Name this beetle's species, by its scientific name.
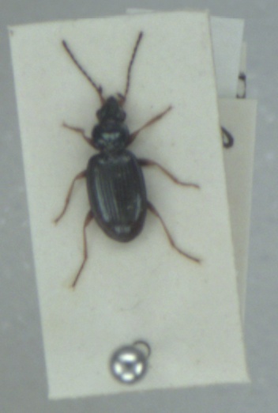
Bembidion deletum
